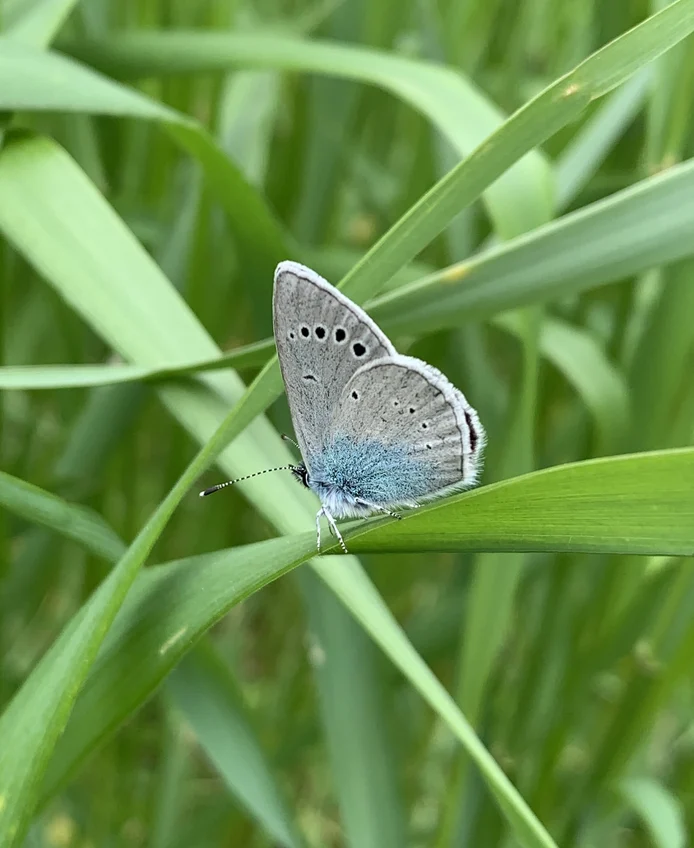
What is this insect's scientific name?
Glaucopsyche alexis
